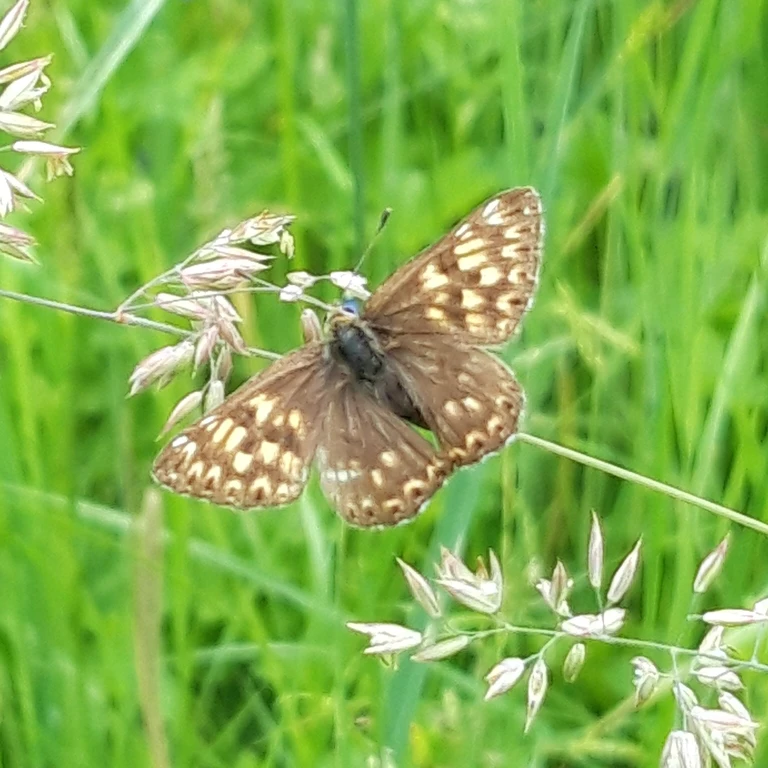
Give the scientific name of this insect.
Hamearis lucina
